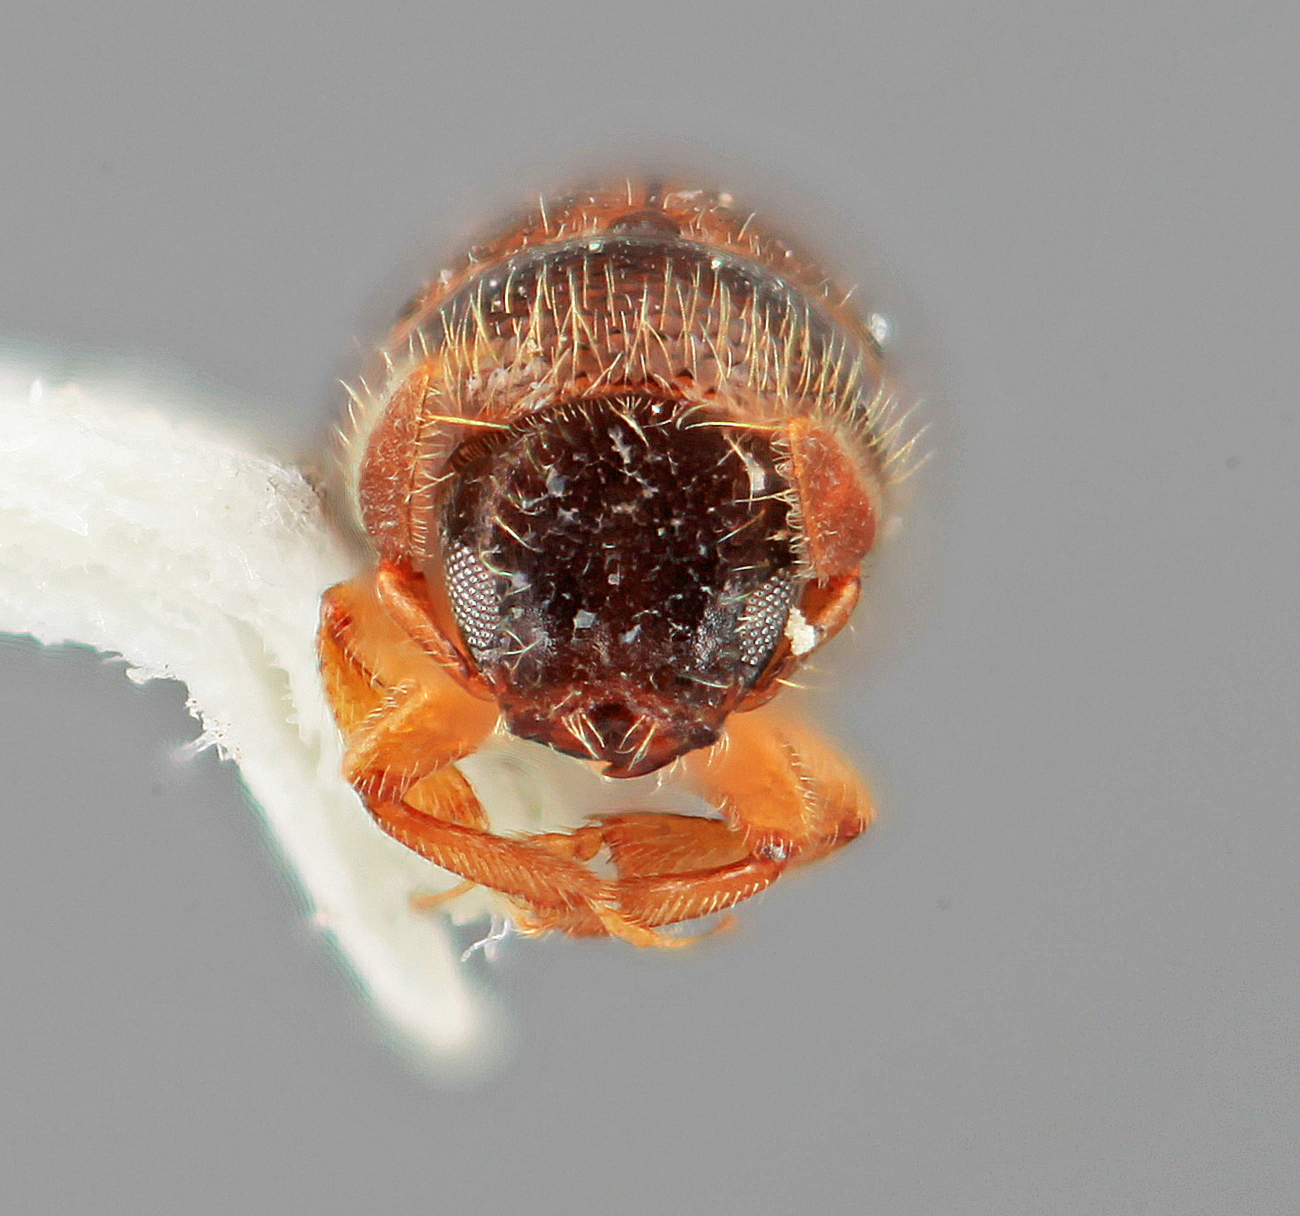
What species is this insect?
Corthyloxiphus antennatum
